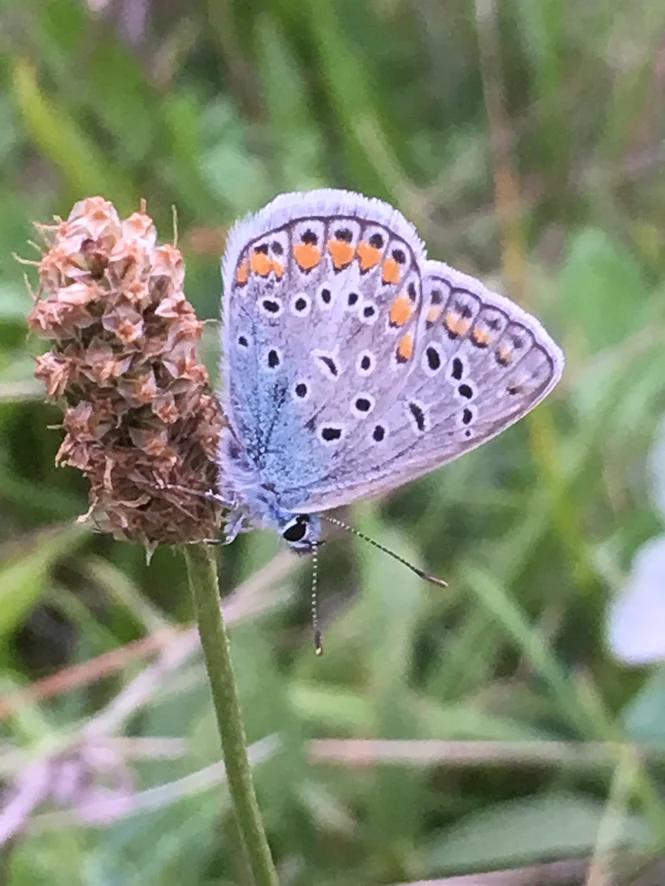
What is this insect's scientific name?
Polyommatus icarus
